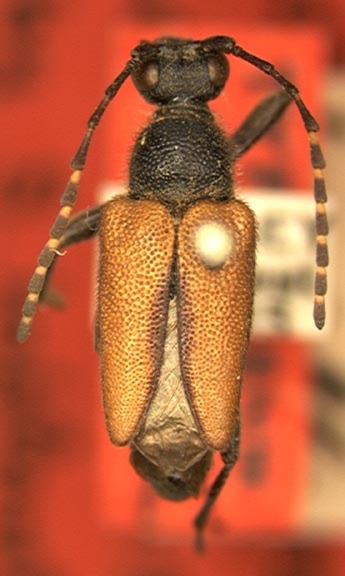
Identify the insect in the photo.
Brachyleptura fusella (also Brachyleptura vagans)
